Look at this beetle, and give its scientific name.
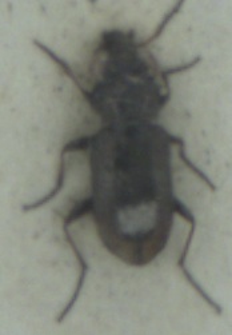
Notiophilus biguttatus
